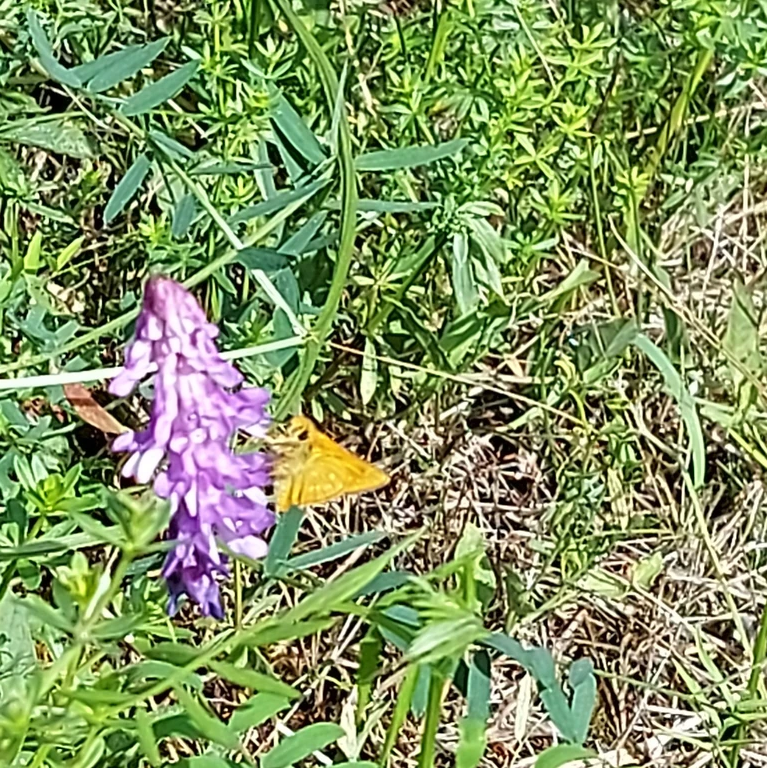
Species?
Ochlodes sylvanus (also Ochlodes venata)
